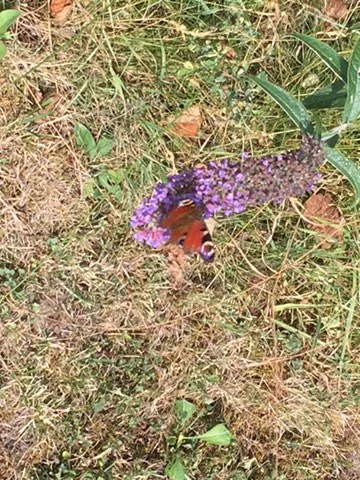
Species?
Aglais io
